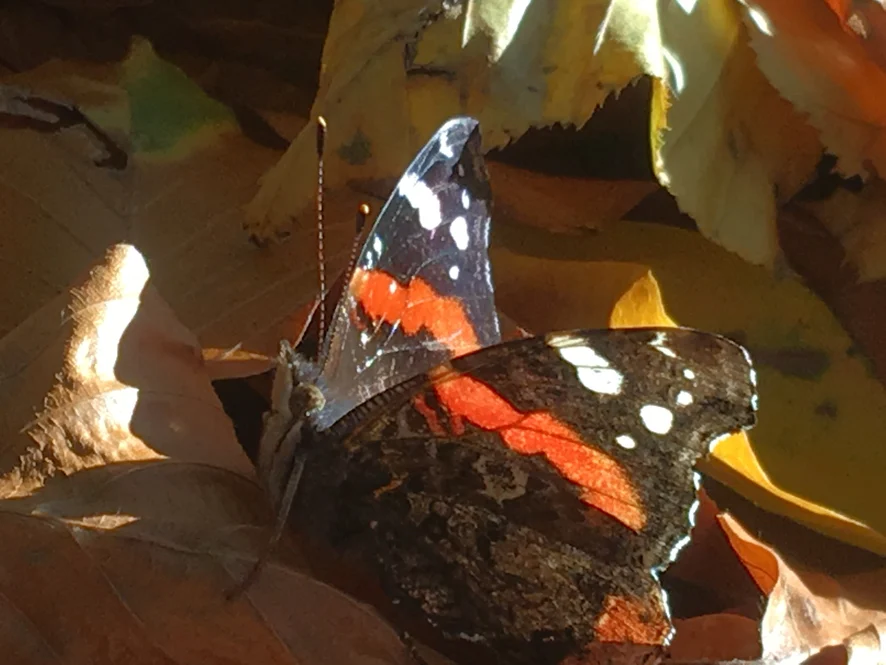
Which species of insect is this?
Vanessa atalanta
